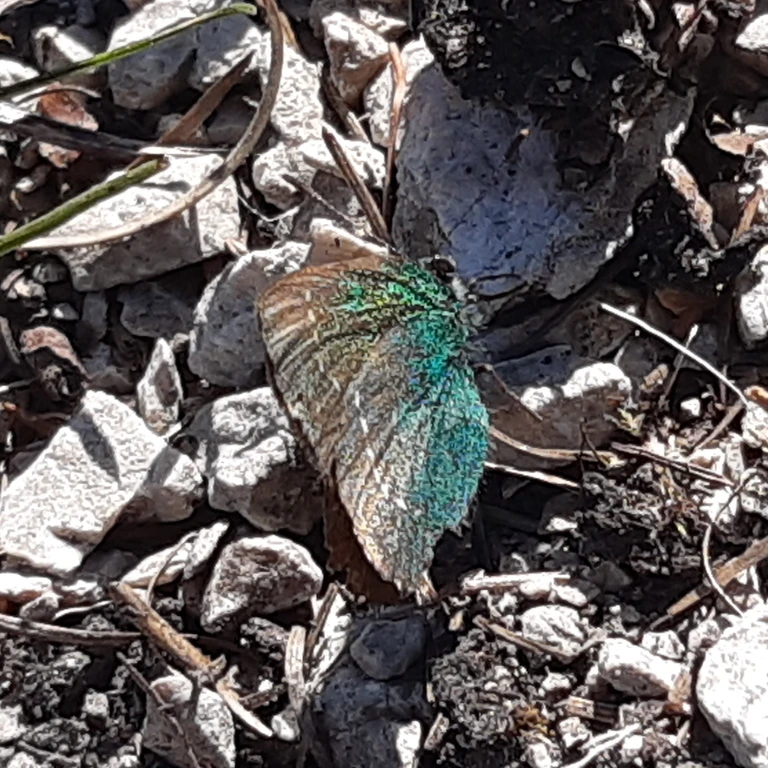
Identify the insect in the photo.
Callophrys rubi
